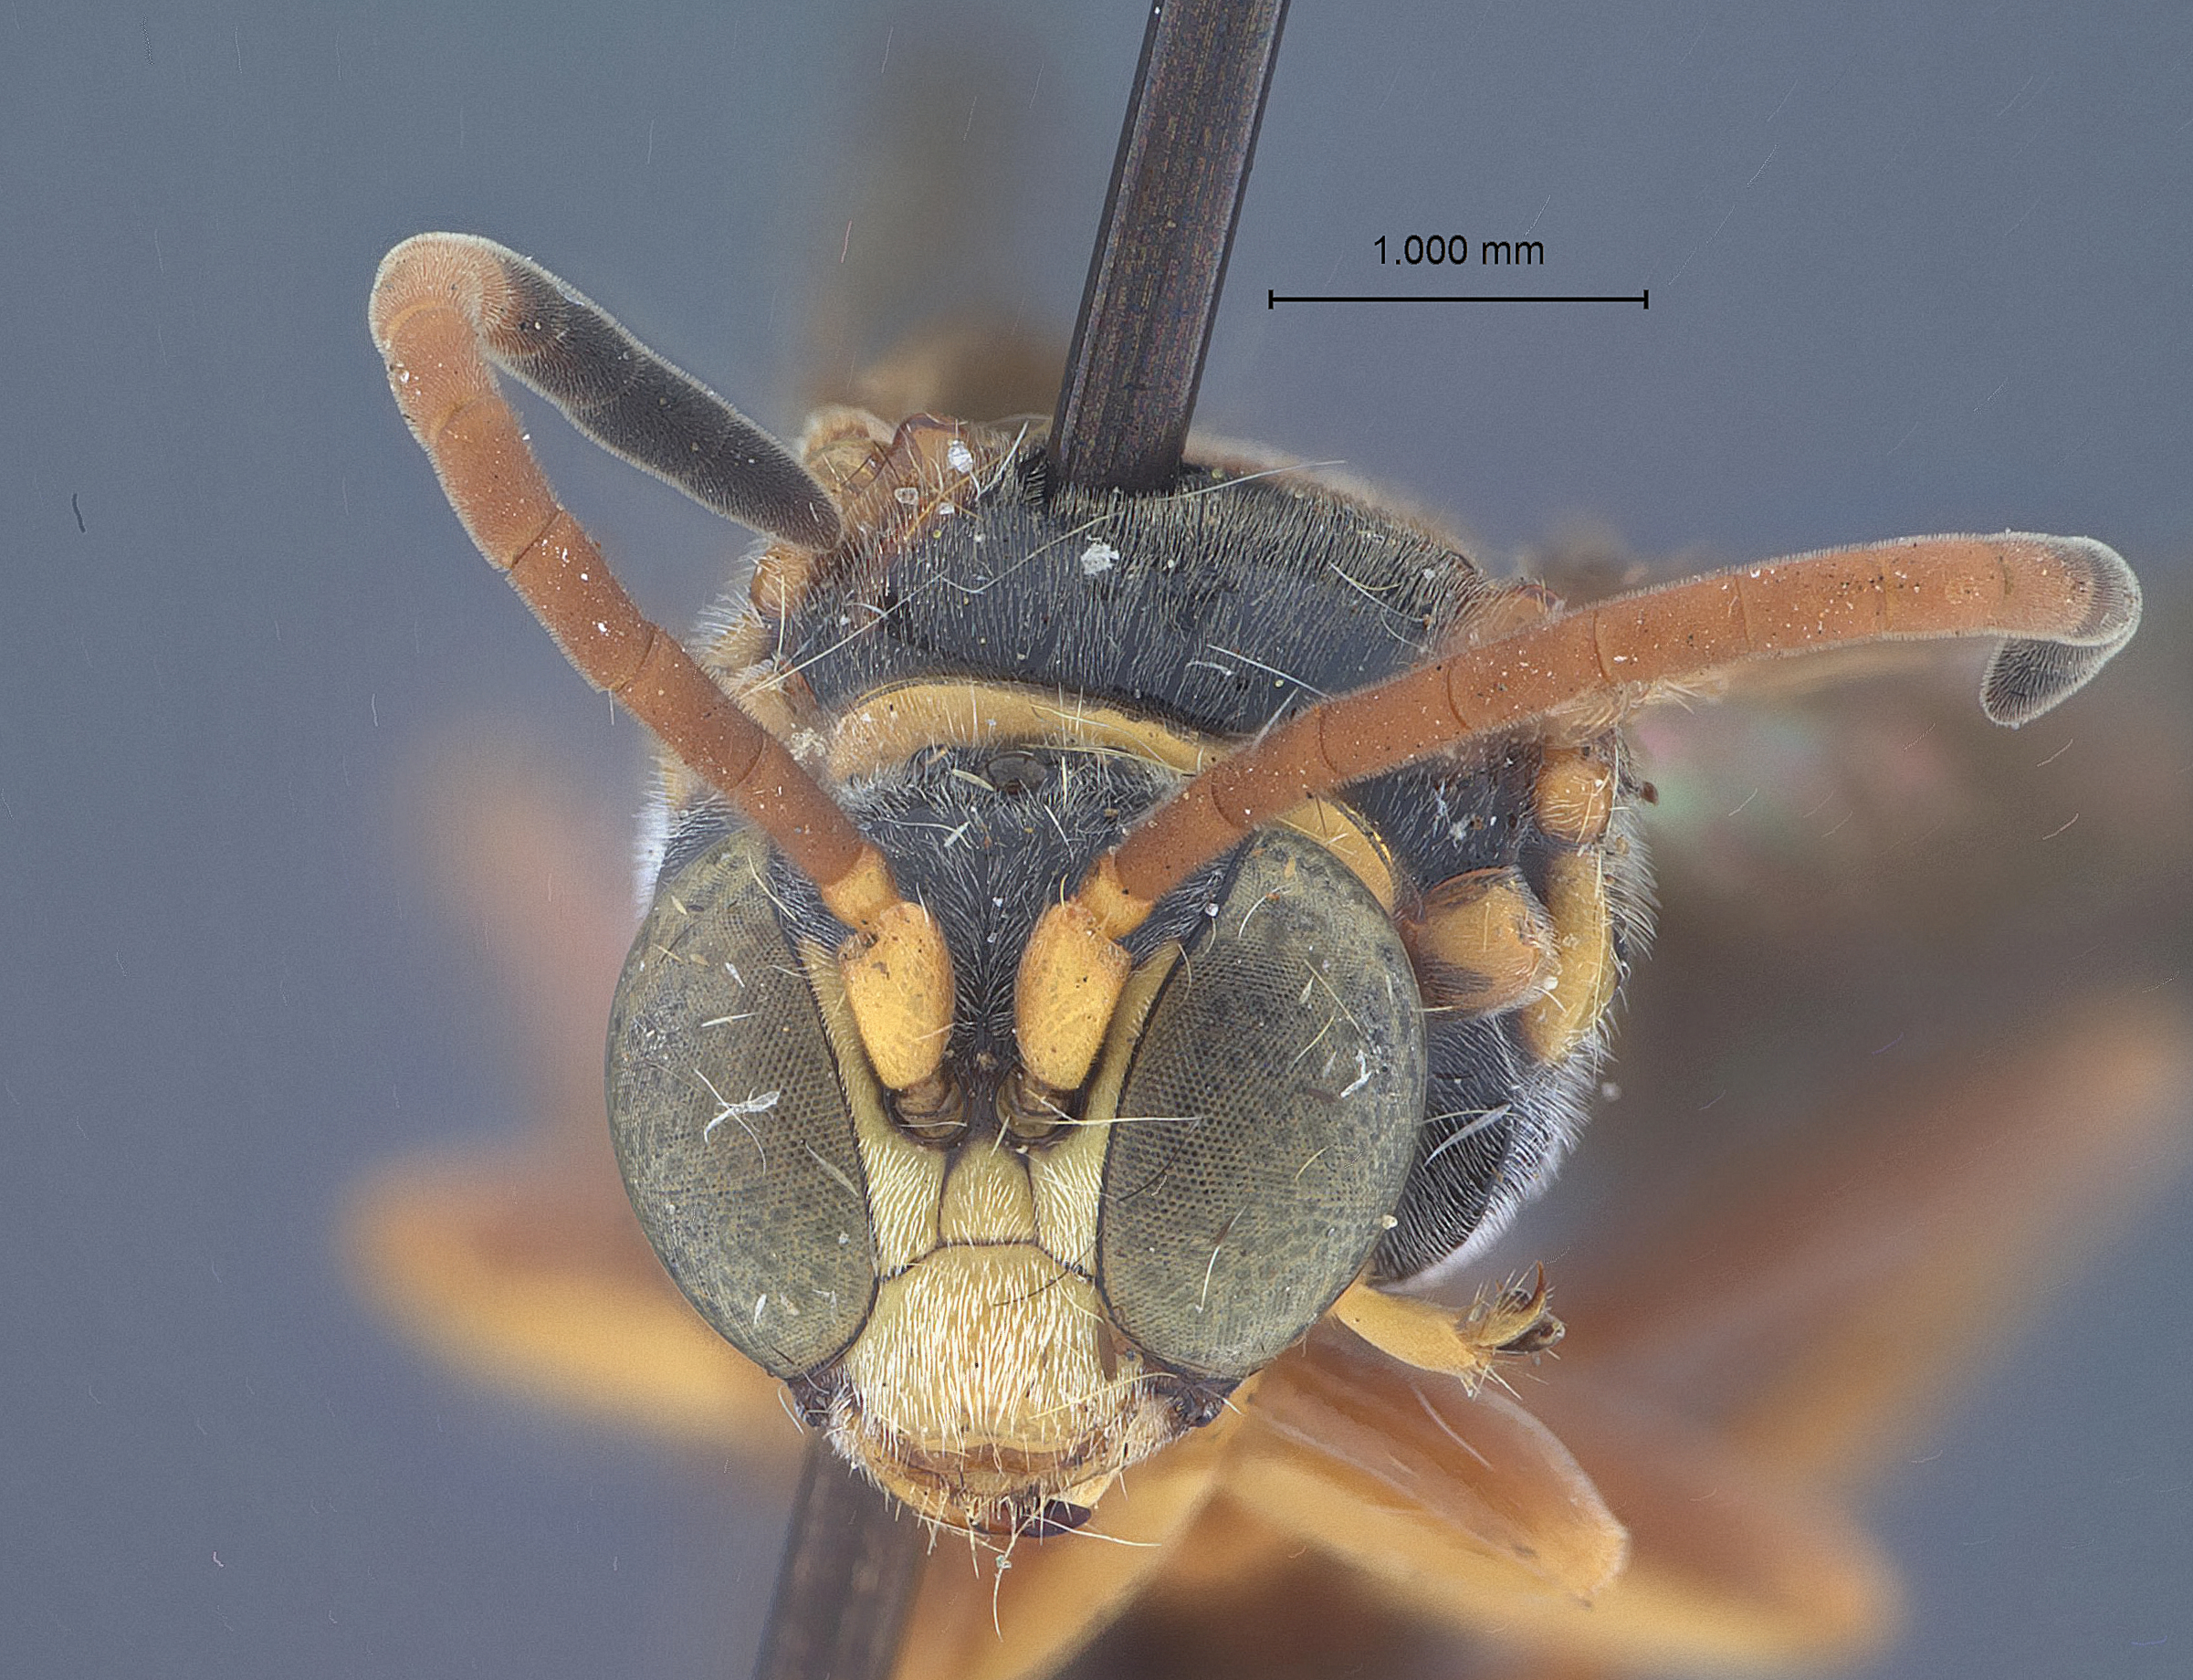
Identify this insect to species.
Gorytes dorothyae
